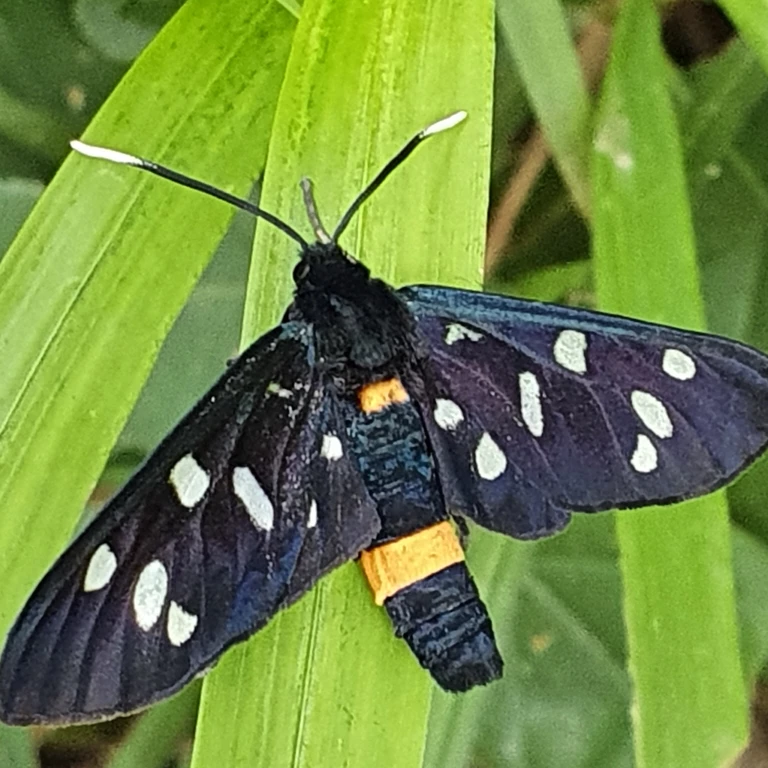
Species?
Amata phegea
